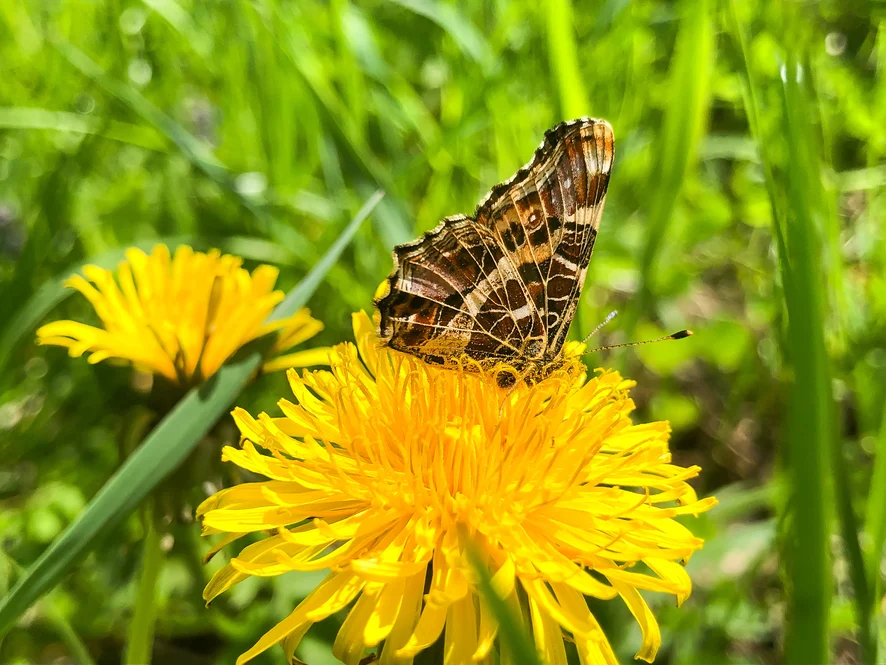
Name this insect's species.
Araschnia levana
